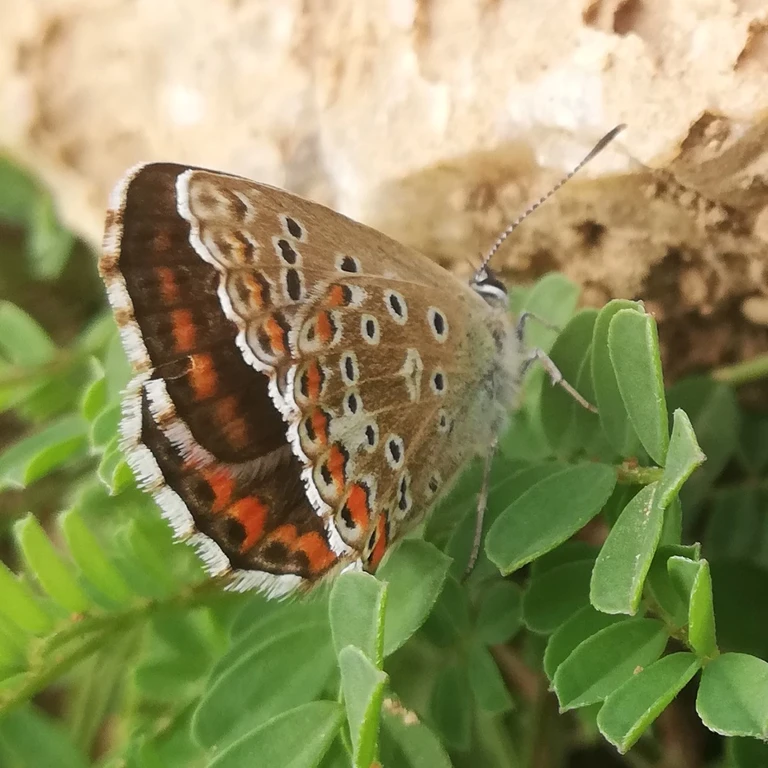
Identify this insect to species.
Lysandra bellargus
